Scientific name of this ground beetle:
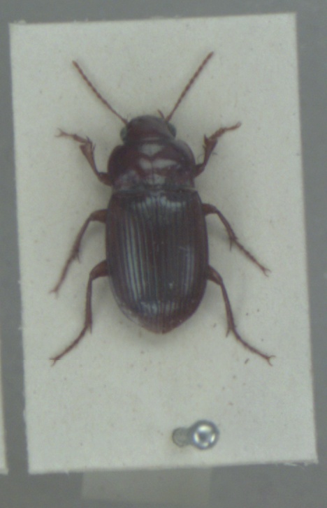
Amara fulva
